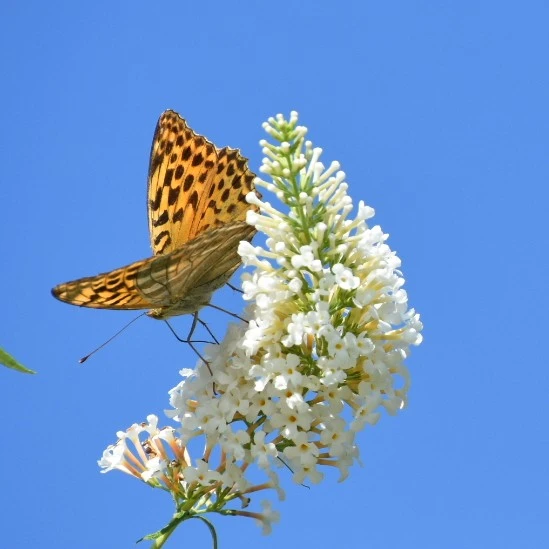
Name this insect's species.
Argynnis paphia
